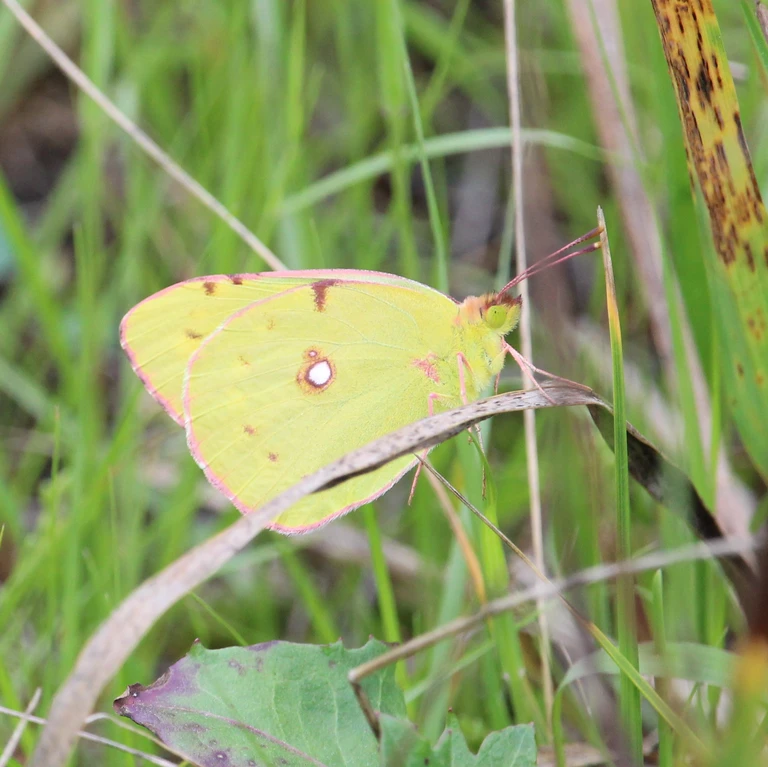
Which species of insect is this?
Colias croceus
